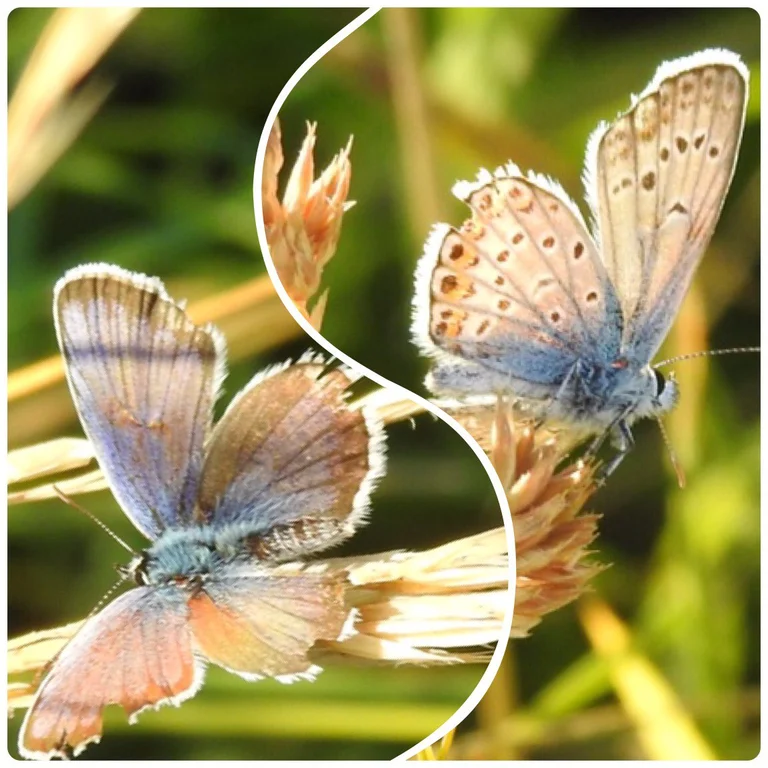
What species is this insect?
Plebejus argus
